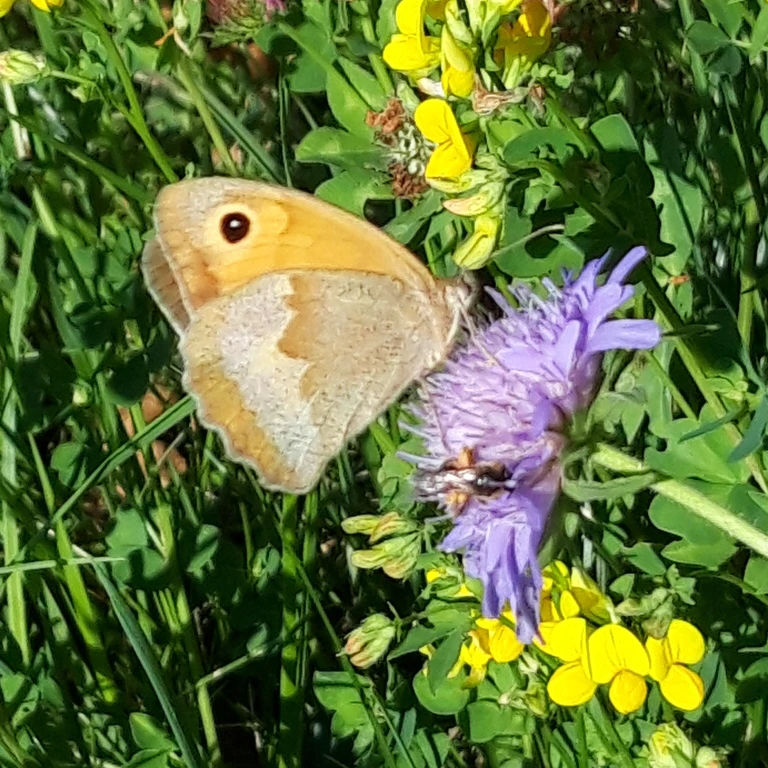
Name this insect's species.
Maniola jurtina
